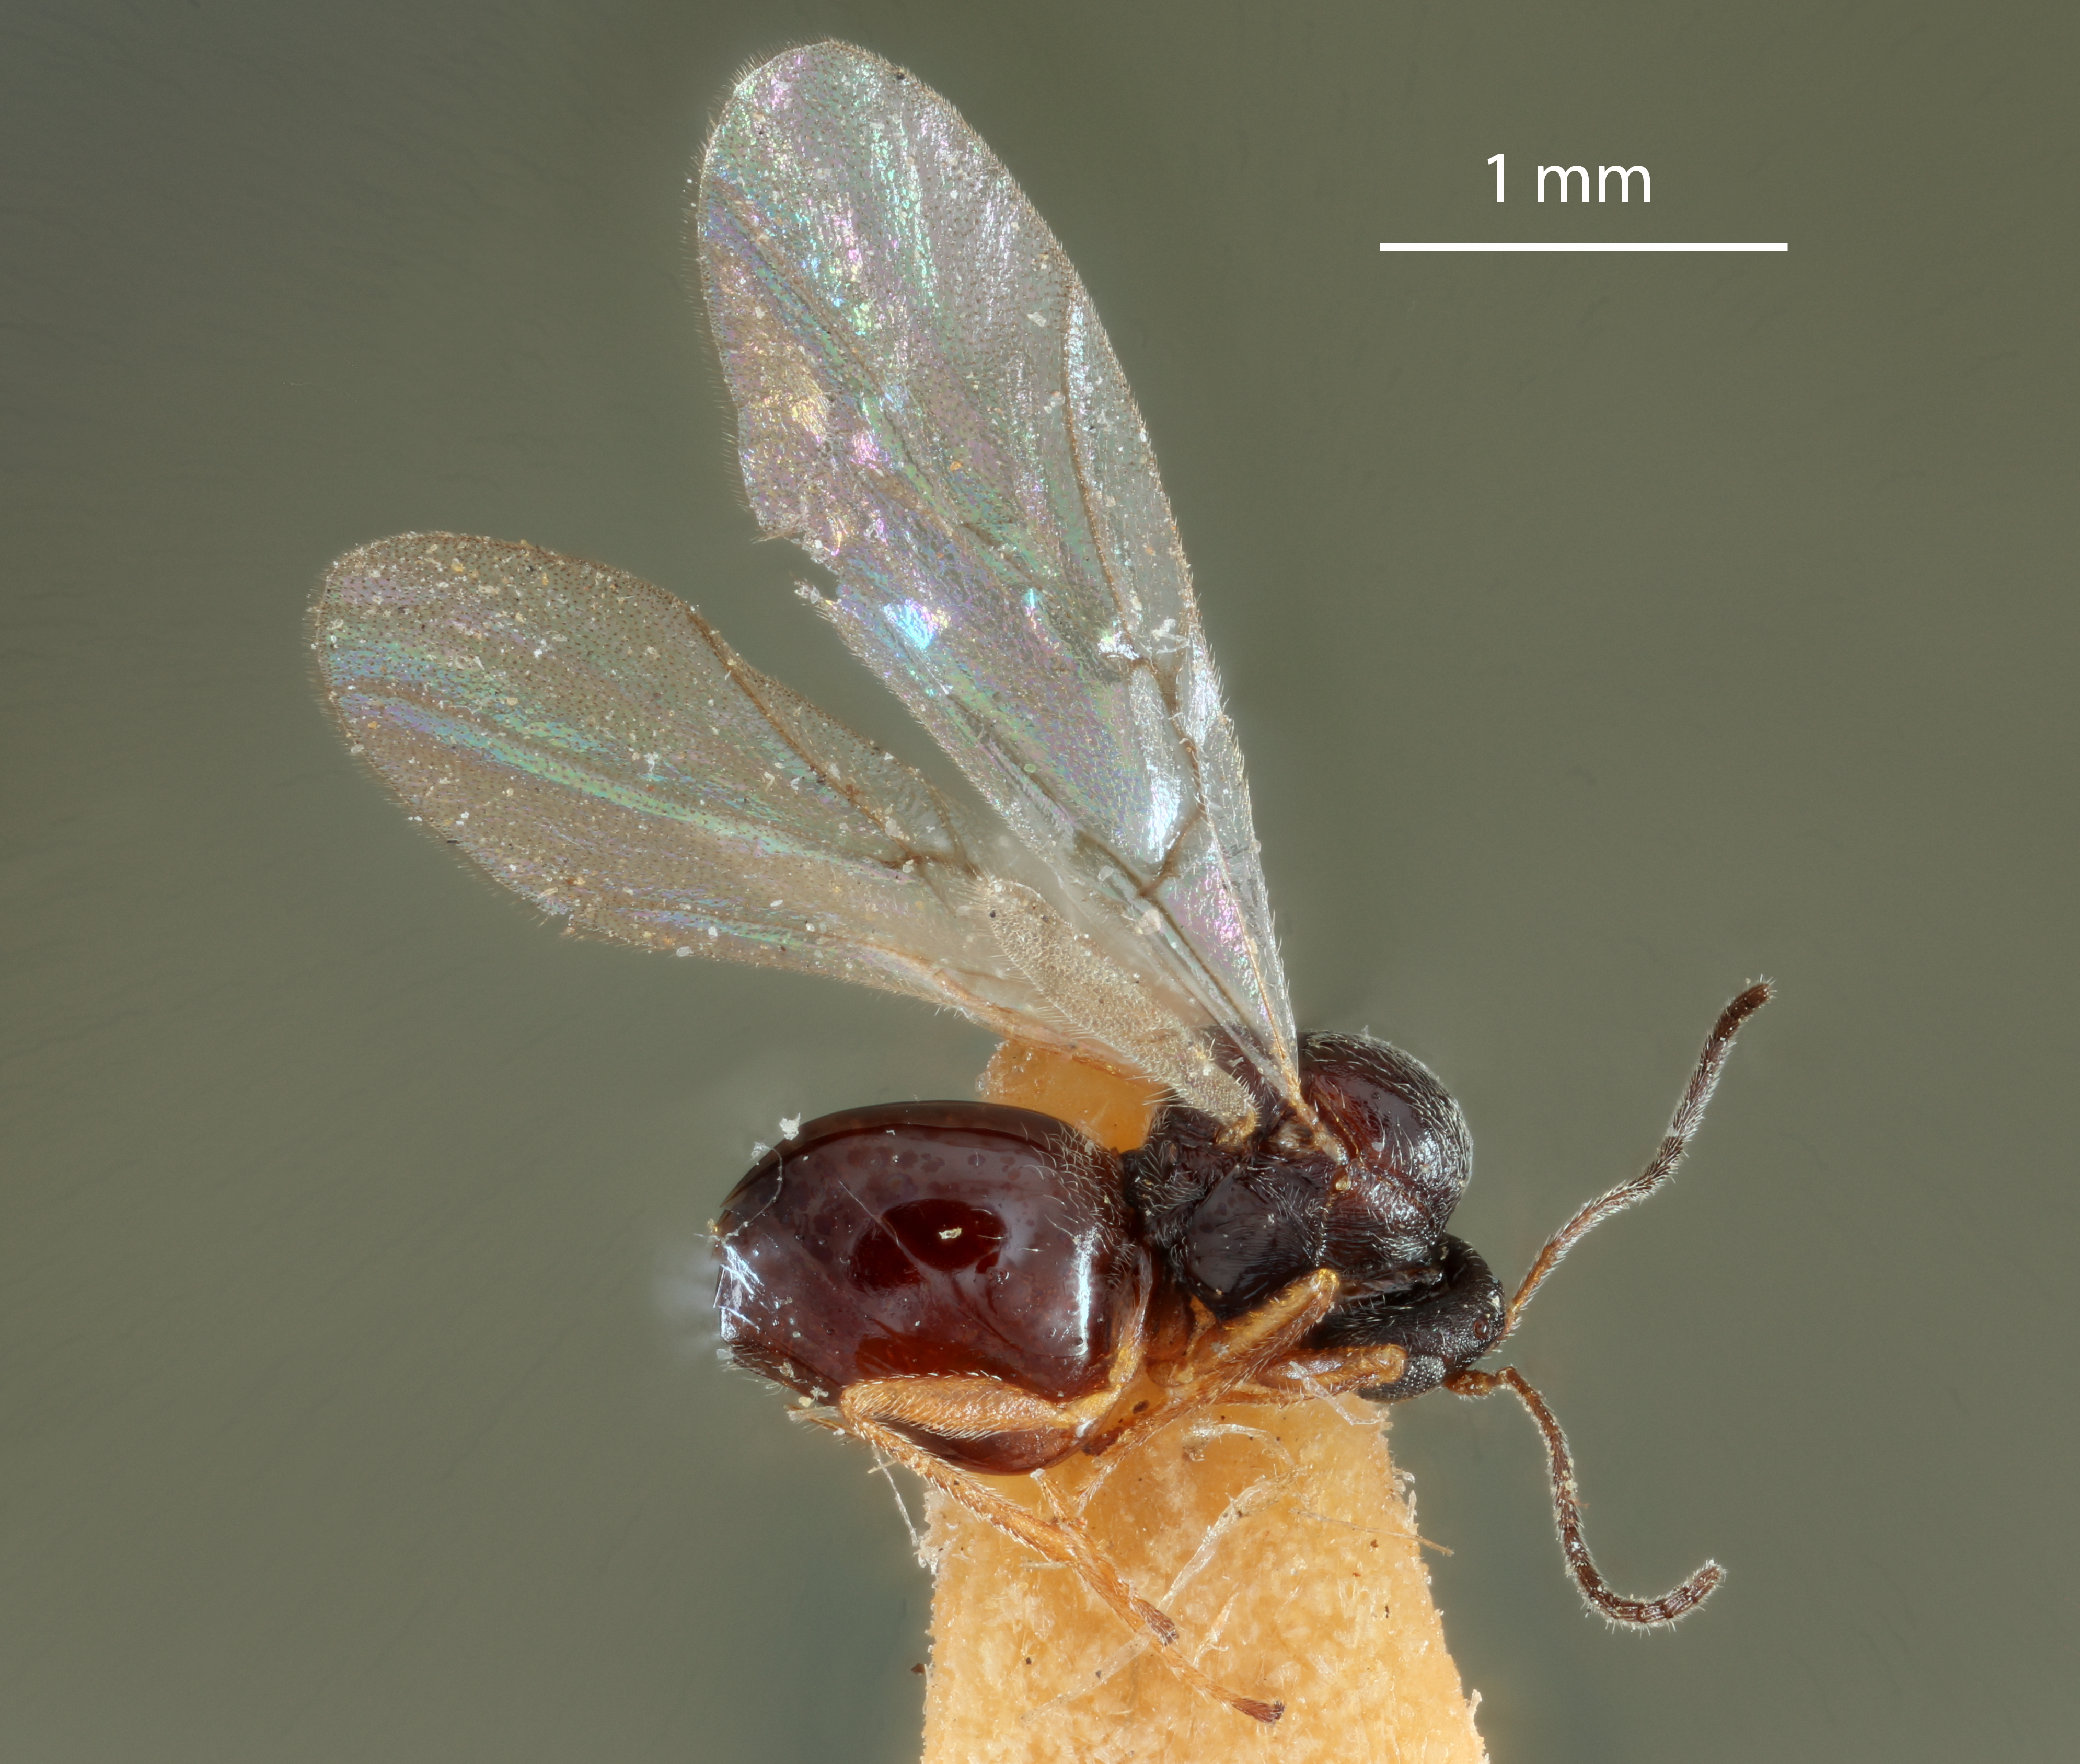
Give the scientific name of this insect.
Diplolepis discularis
